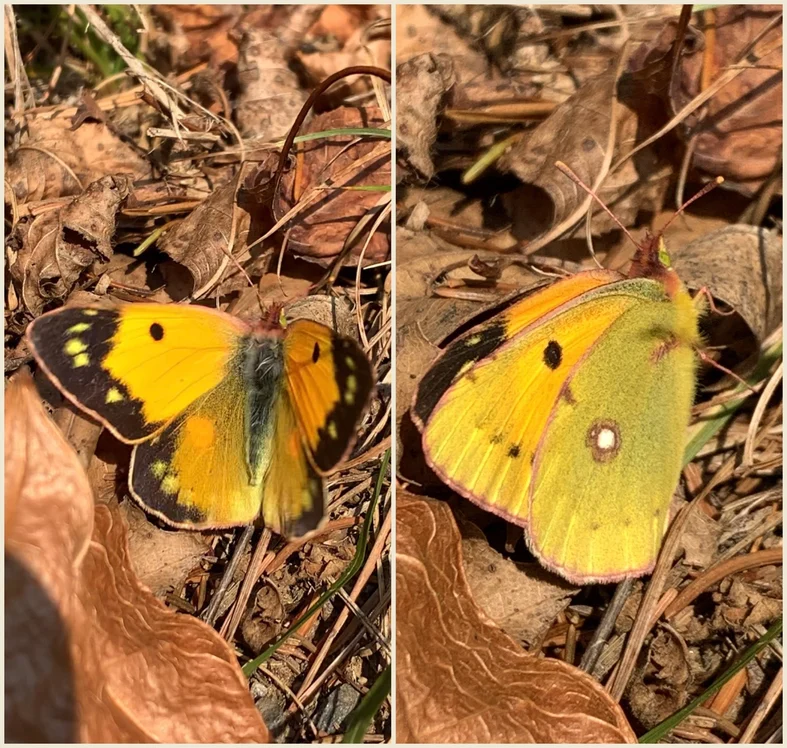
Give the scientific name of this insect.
Colias croceus
